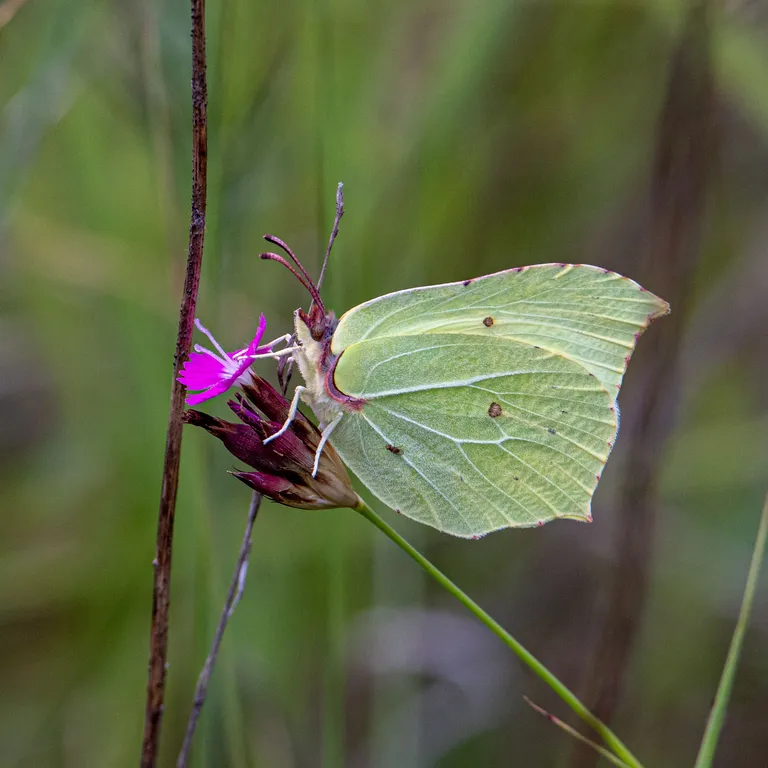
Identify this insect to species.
Gonepteryx rhamni
